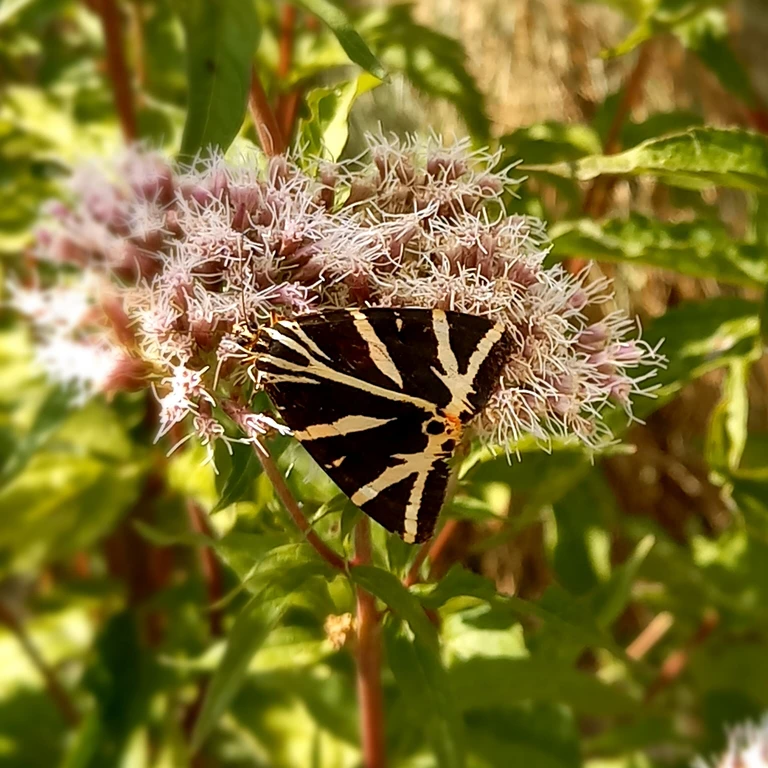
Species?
Euplagia quadripunctaria
